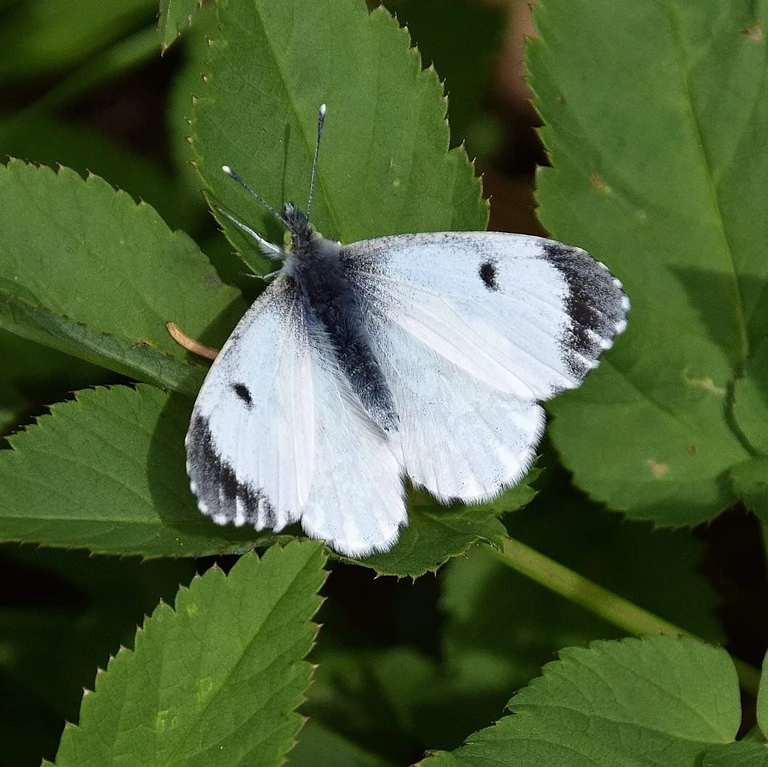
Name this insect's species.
Anthocharis cardamines
